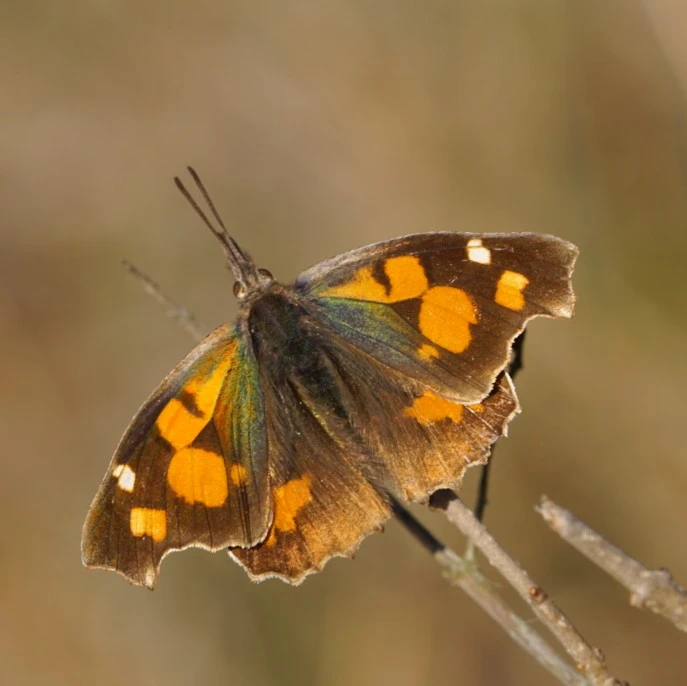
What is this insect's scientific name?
Libythea celtis
